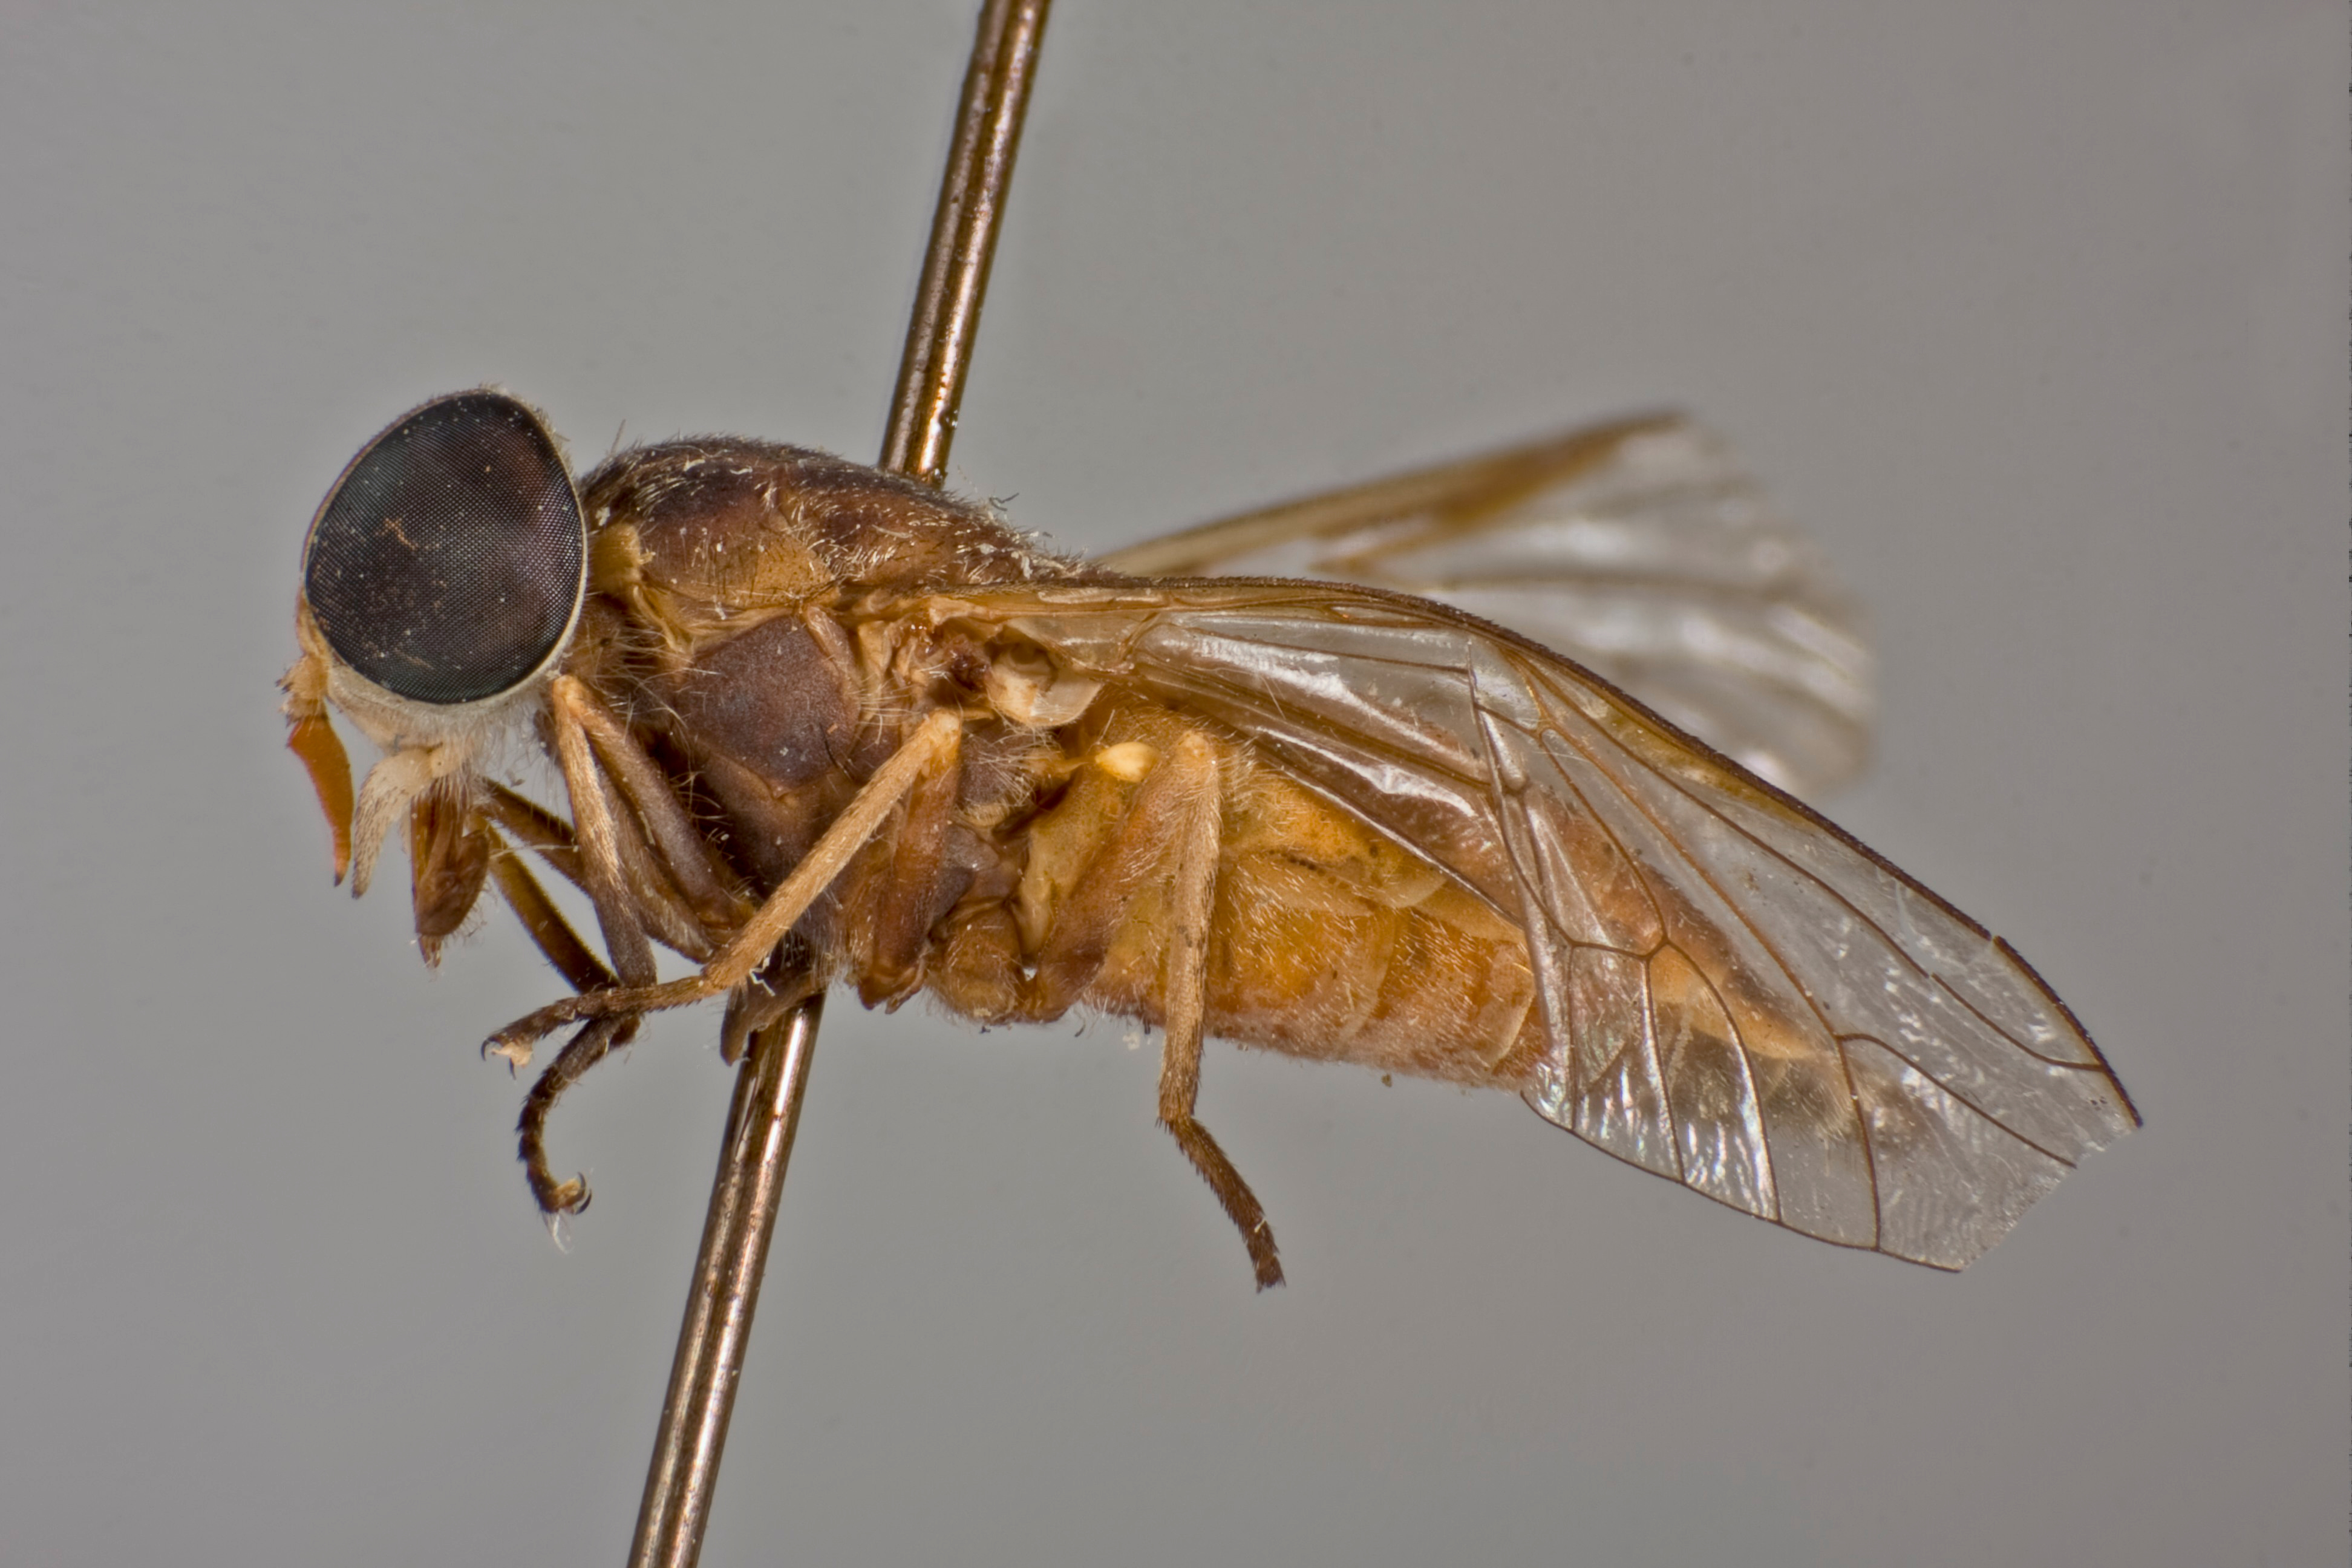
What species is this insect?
Tabanus abauristriatus
